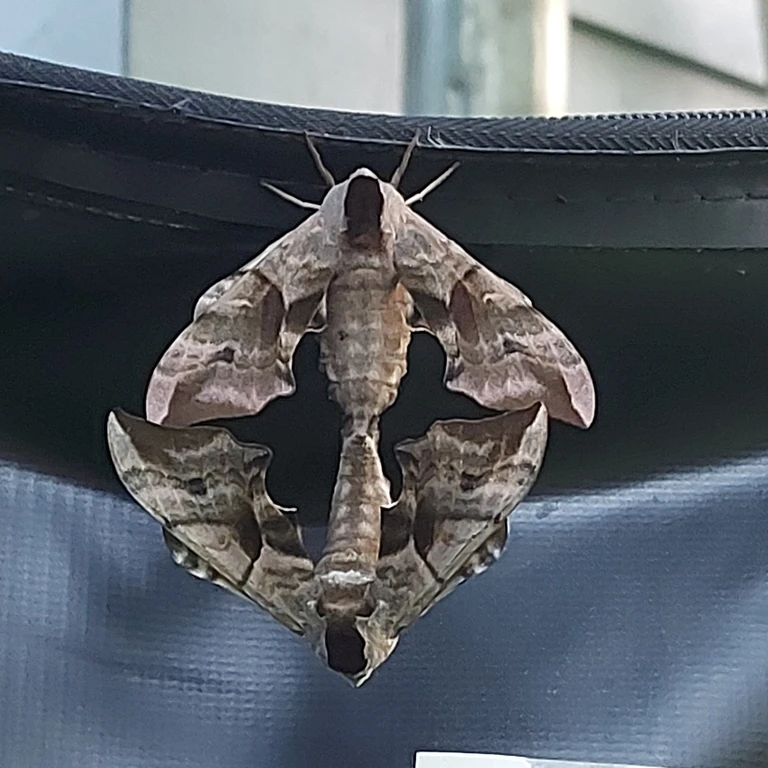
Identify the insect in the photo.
Smerinthus ocellata
